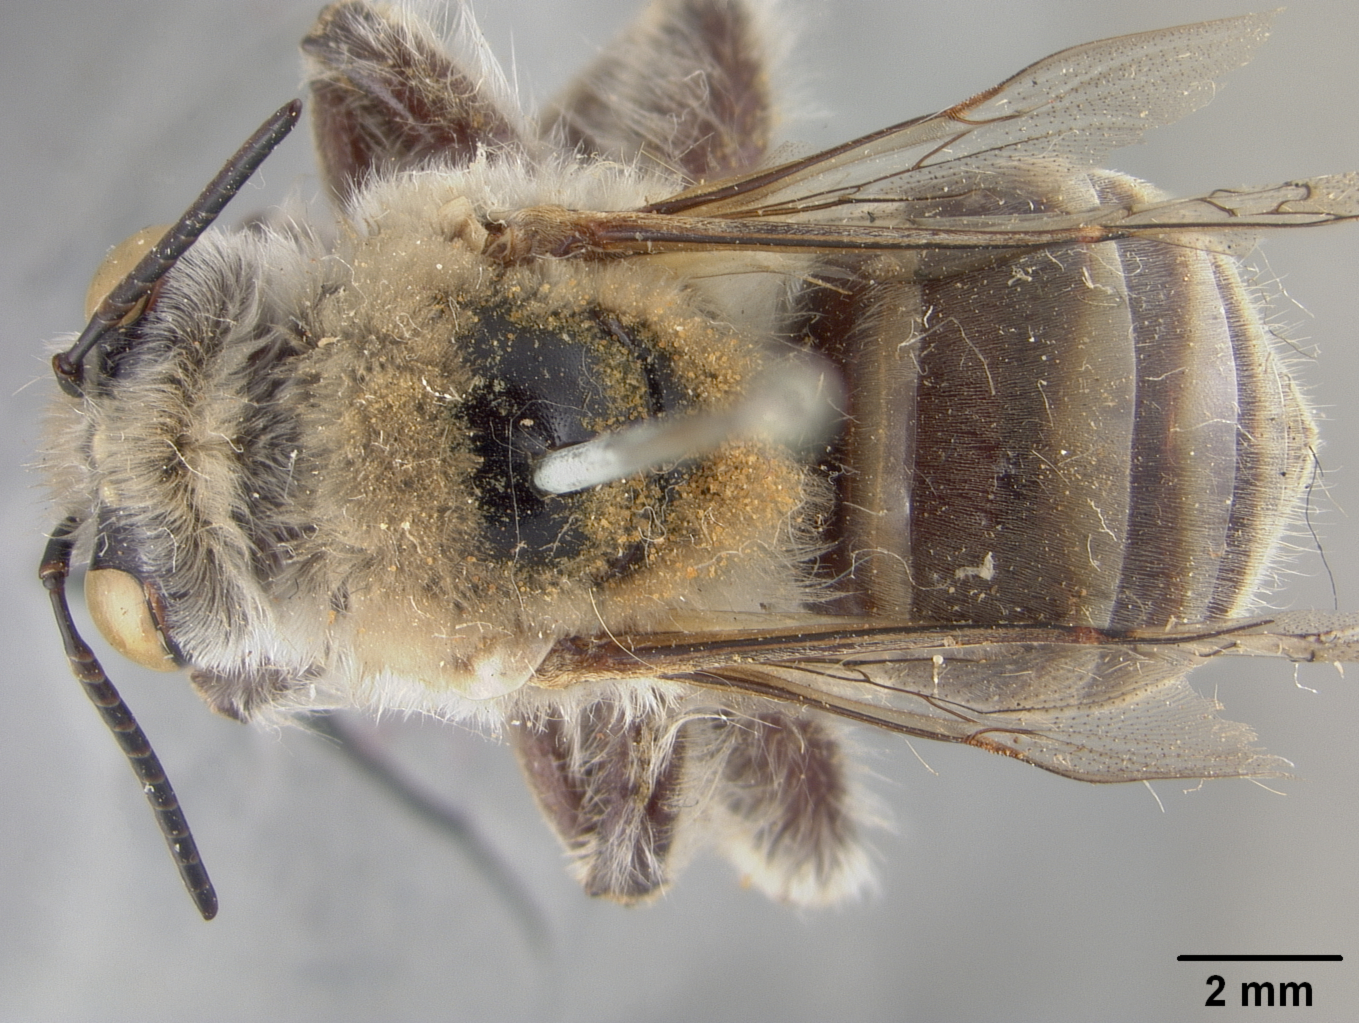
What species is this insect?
Centris marginata
